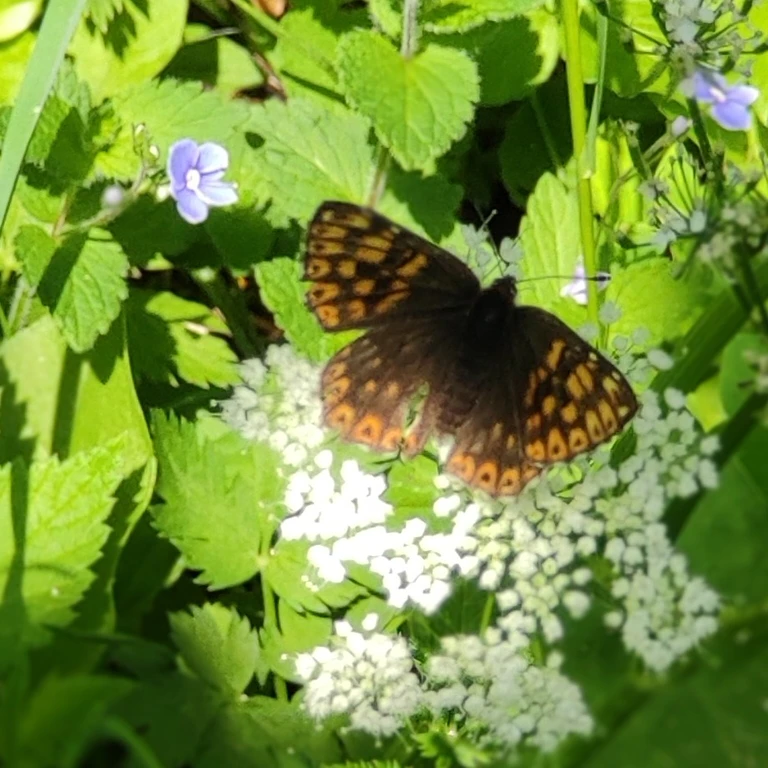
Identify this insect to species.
Hamearis lucina
